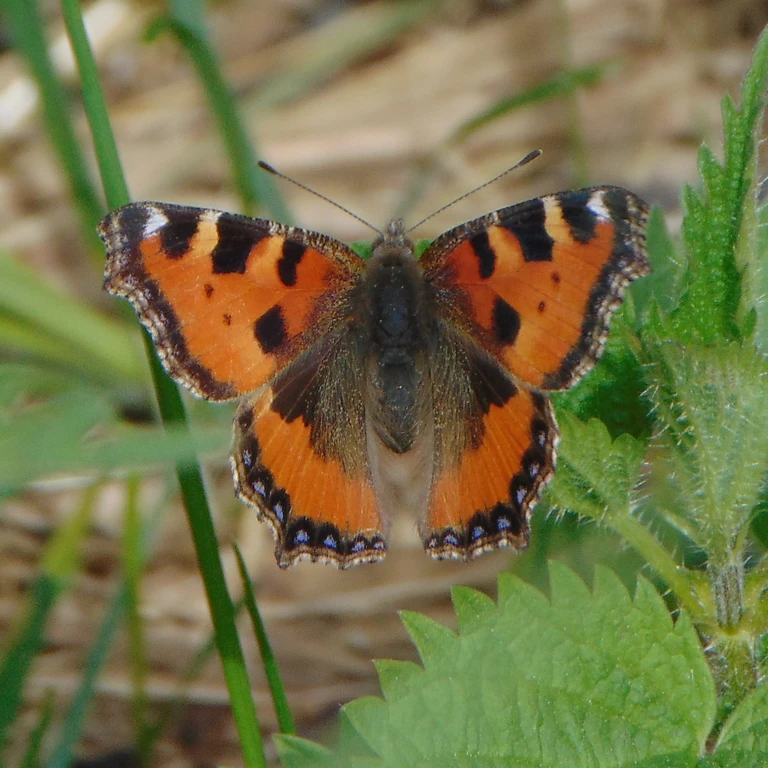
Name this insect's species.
Aglais urticae
